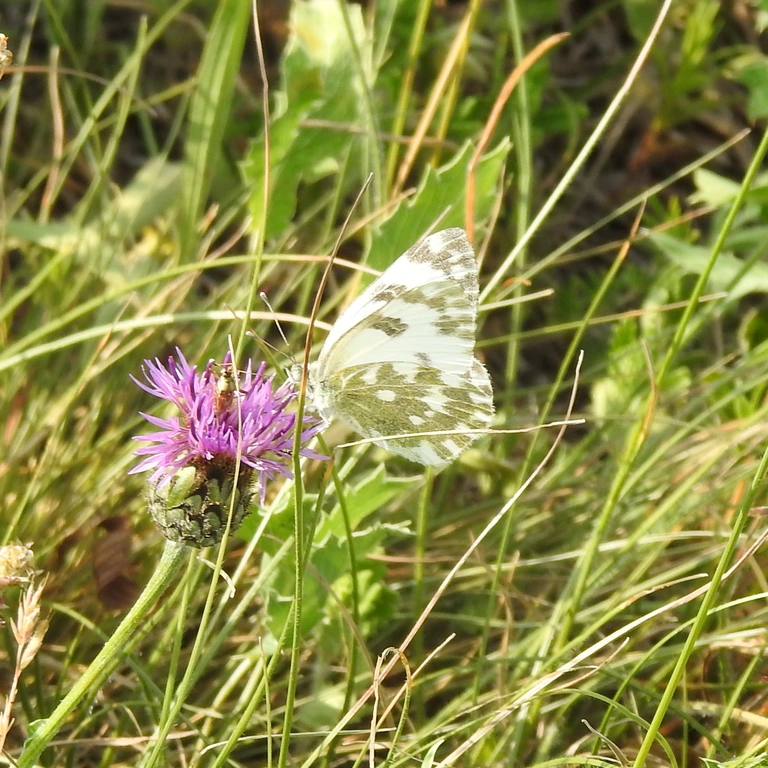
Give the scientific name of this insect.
Pontia edusa
